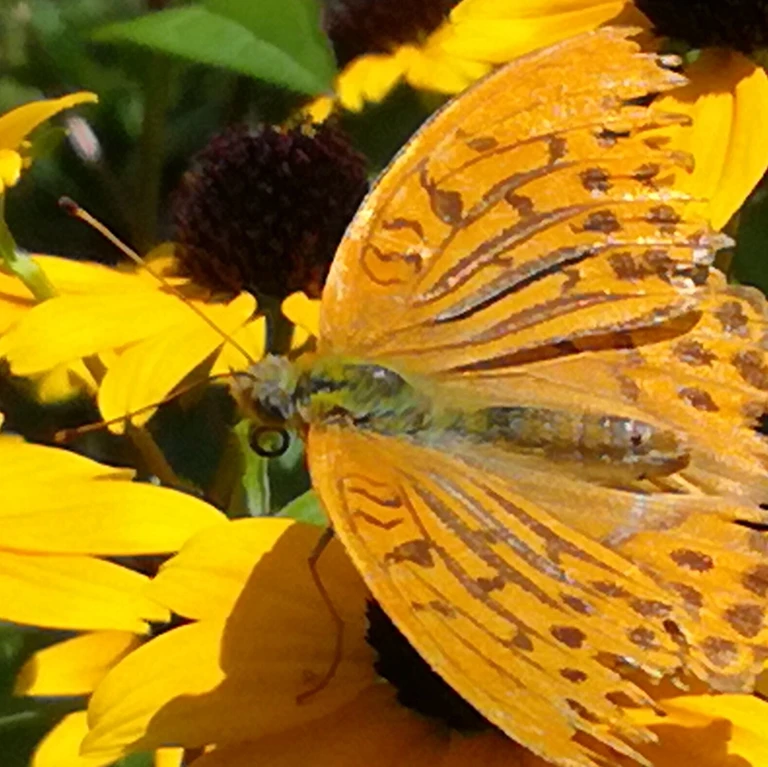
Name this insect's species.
Argynnis paphia
